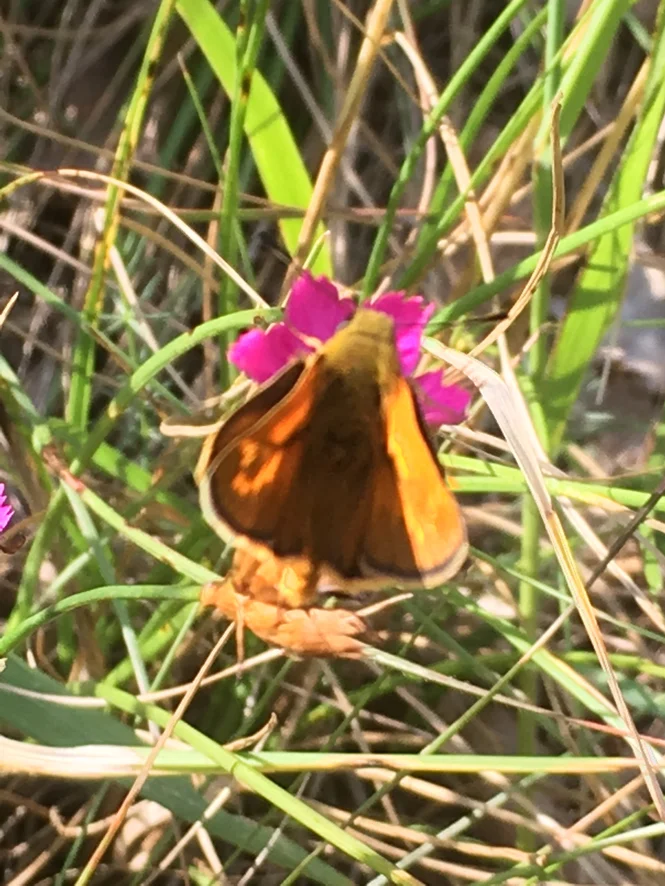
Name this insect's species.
Ochlodes sylvanus (also Ochlodes venata)
